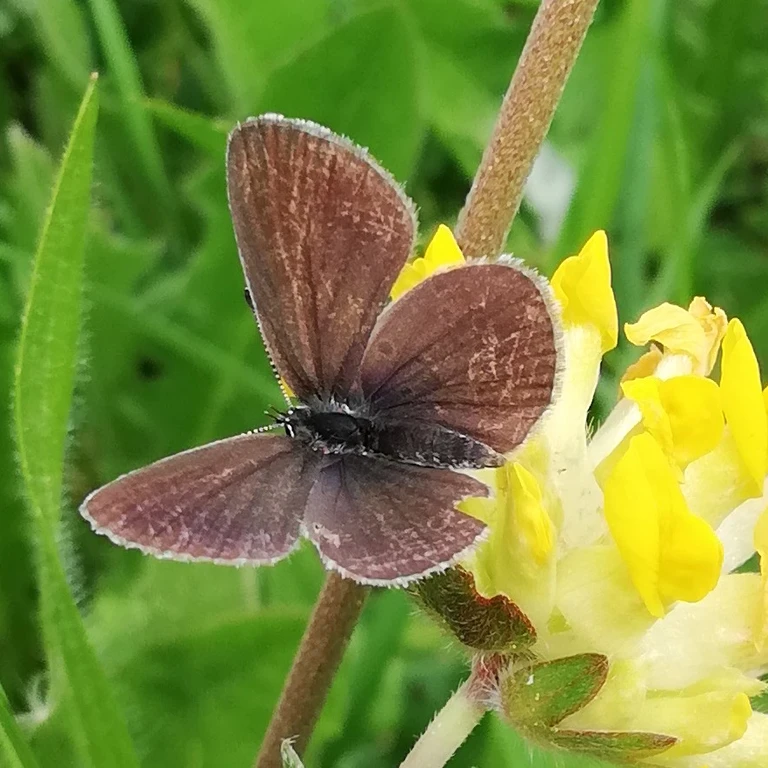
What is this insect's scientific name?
Cupido minimus
